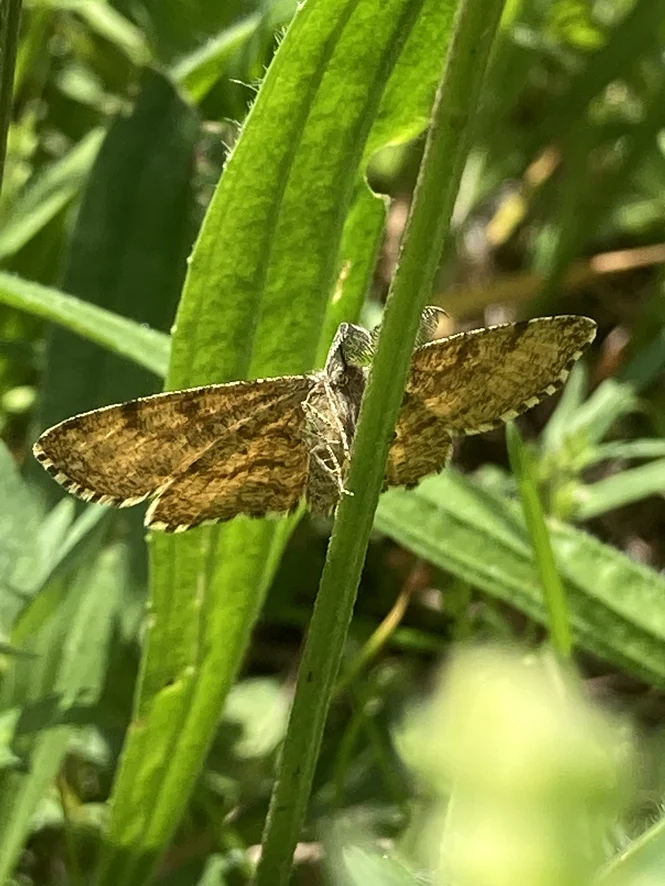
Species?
Ematurga atomaria
